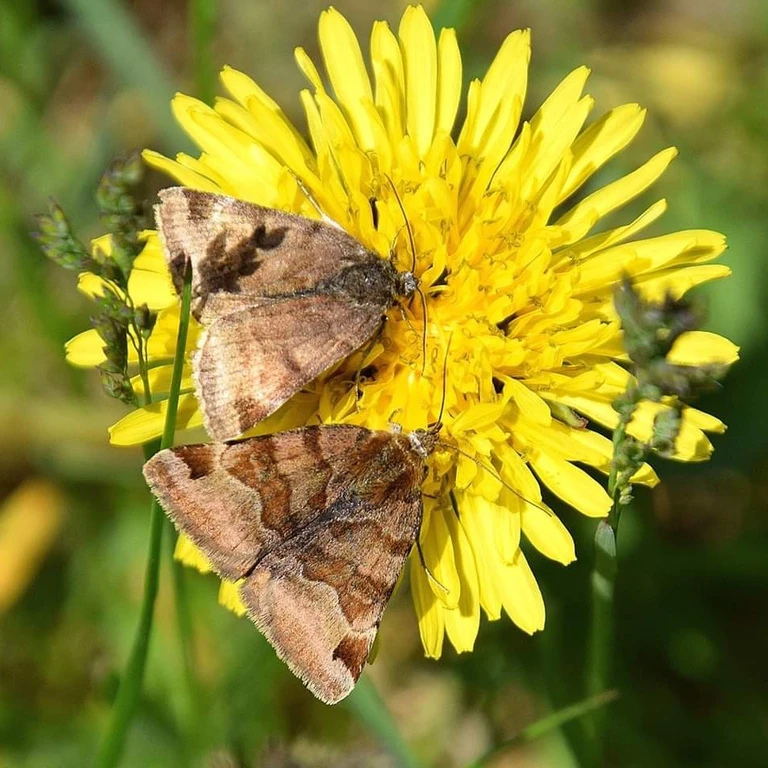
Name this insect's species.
Euclidia glyphica
